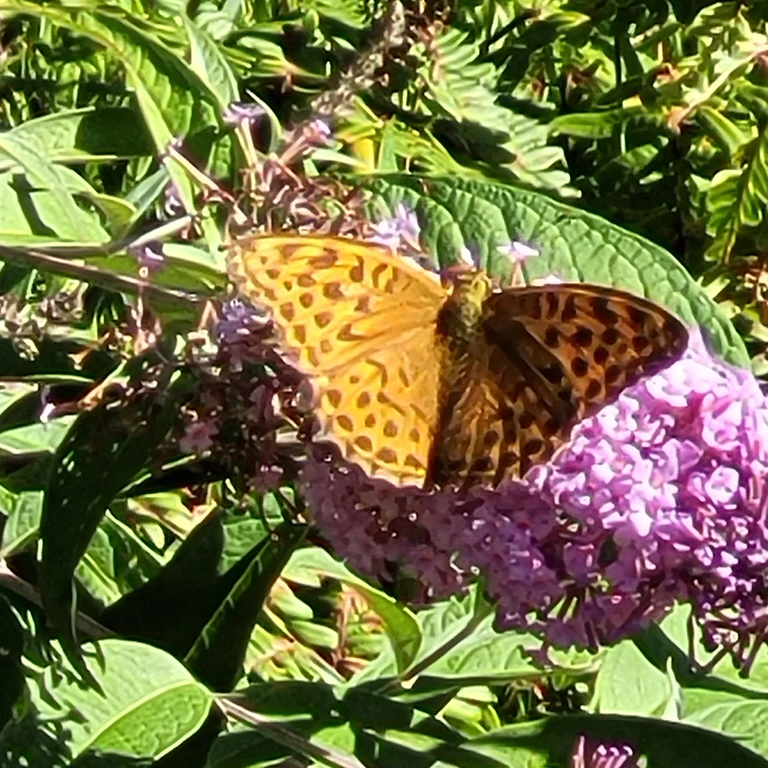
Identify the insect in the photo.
Argynnis paphia
